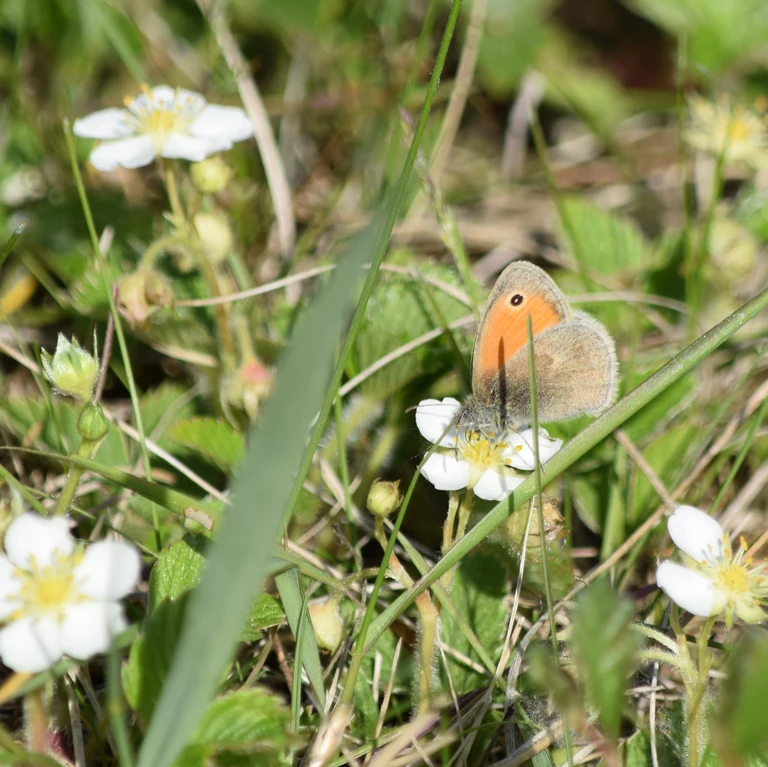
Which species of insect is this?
Coenonympha pamphilus
